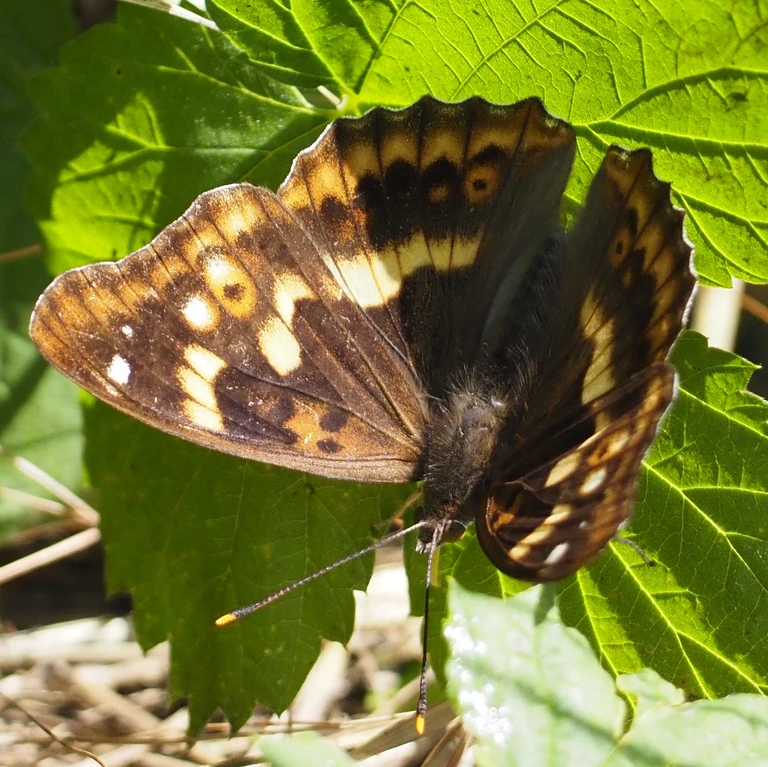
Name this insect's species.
Apatura ilia
